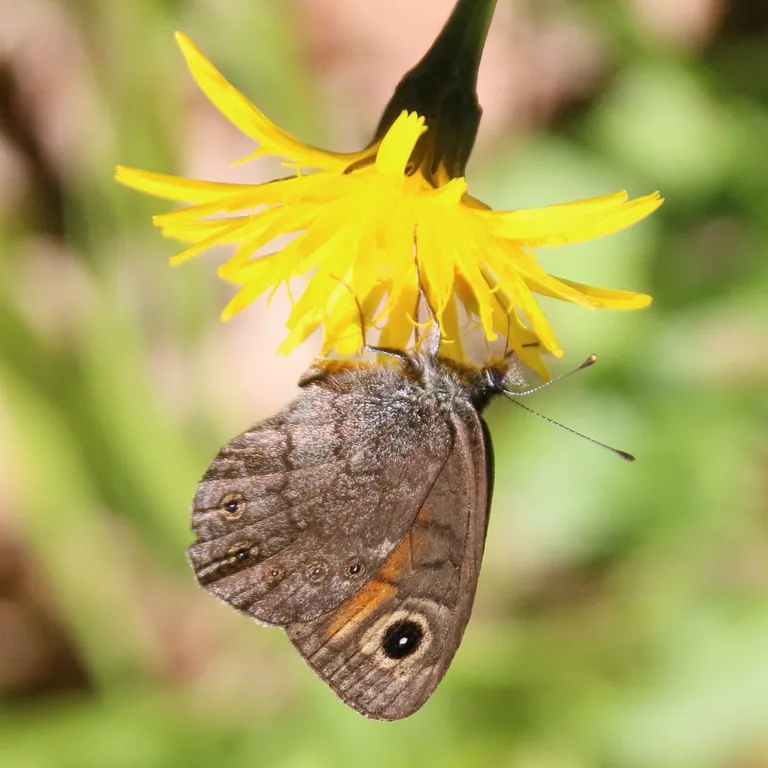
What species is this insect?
Lasiommata petropolitana (also Pararge petropolitana)
